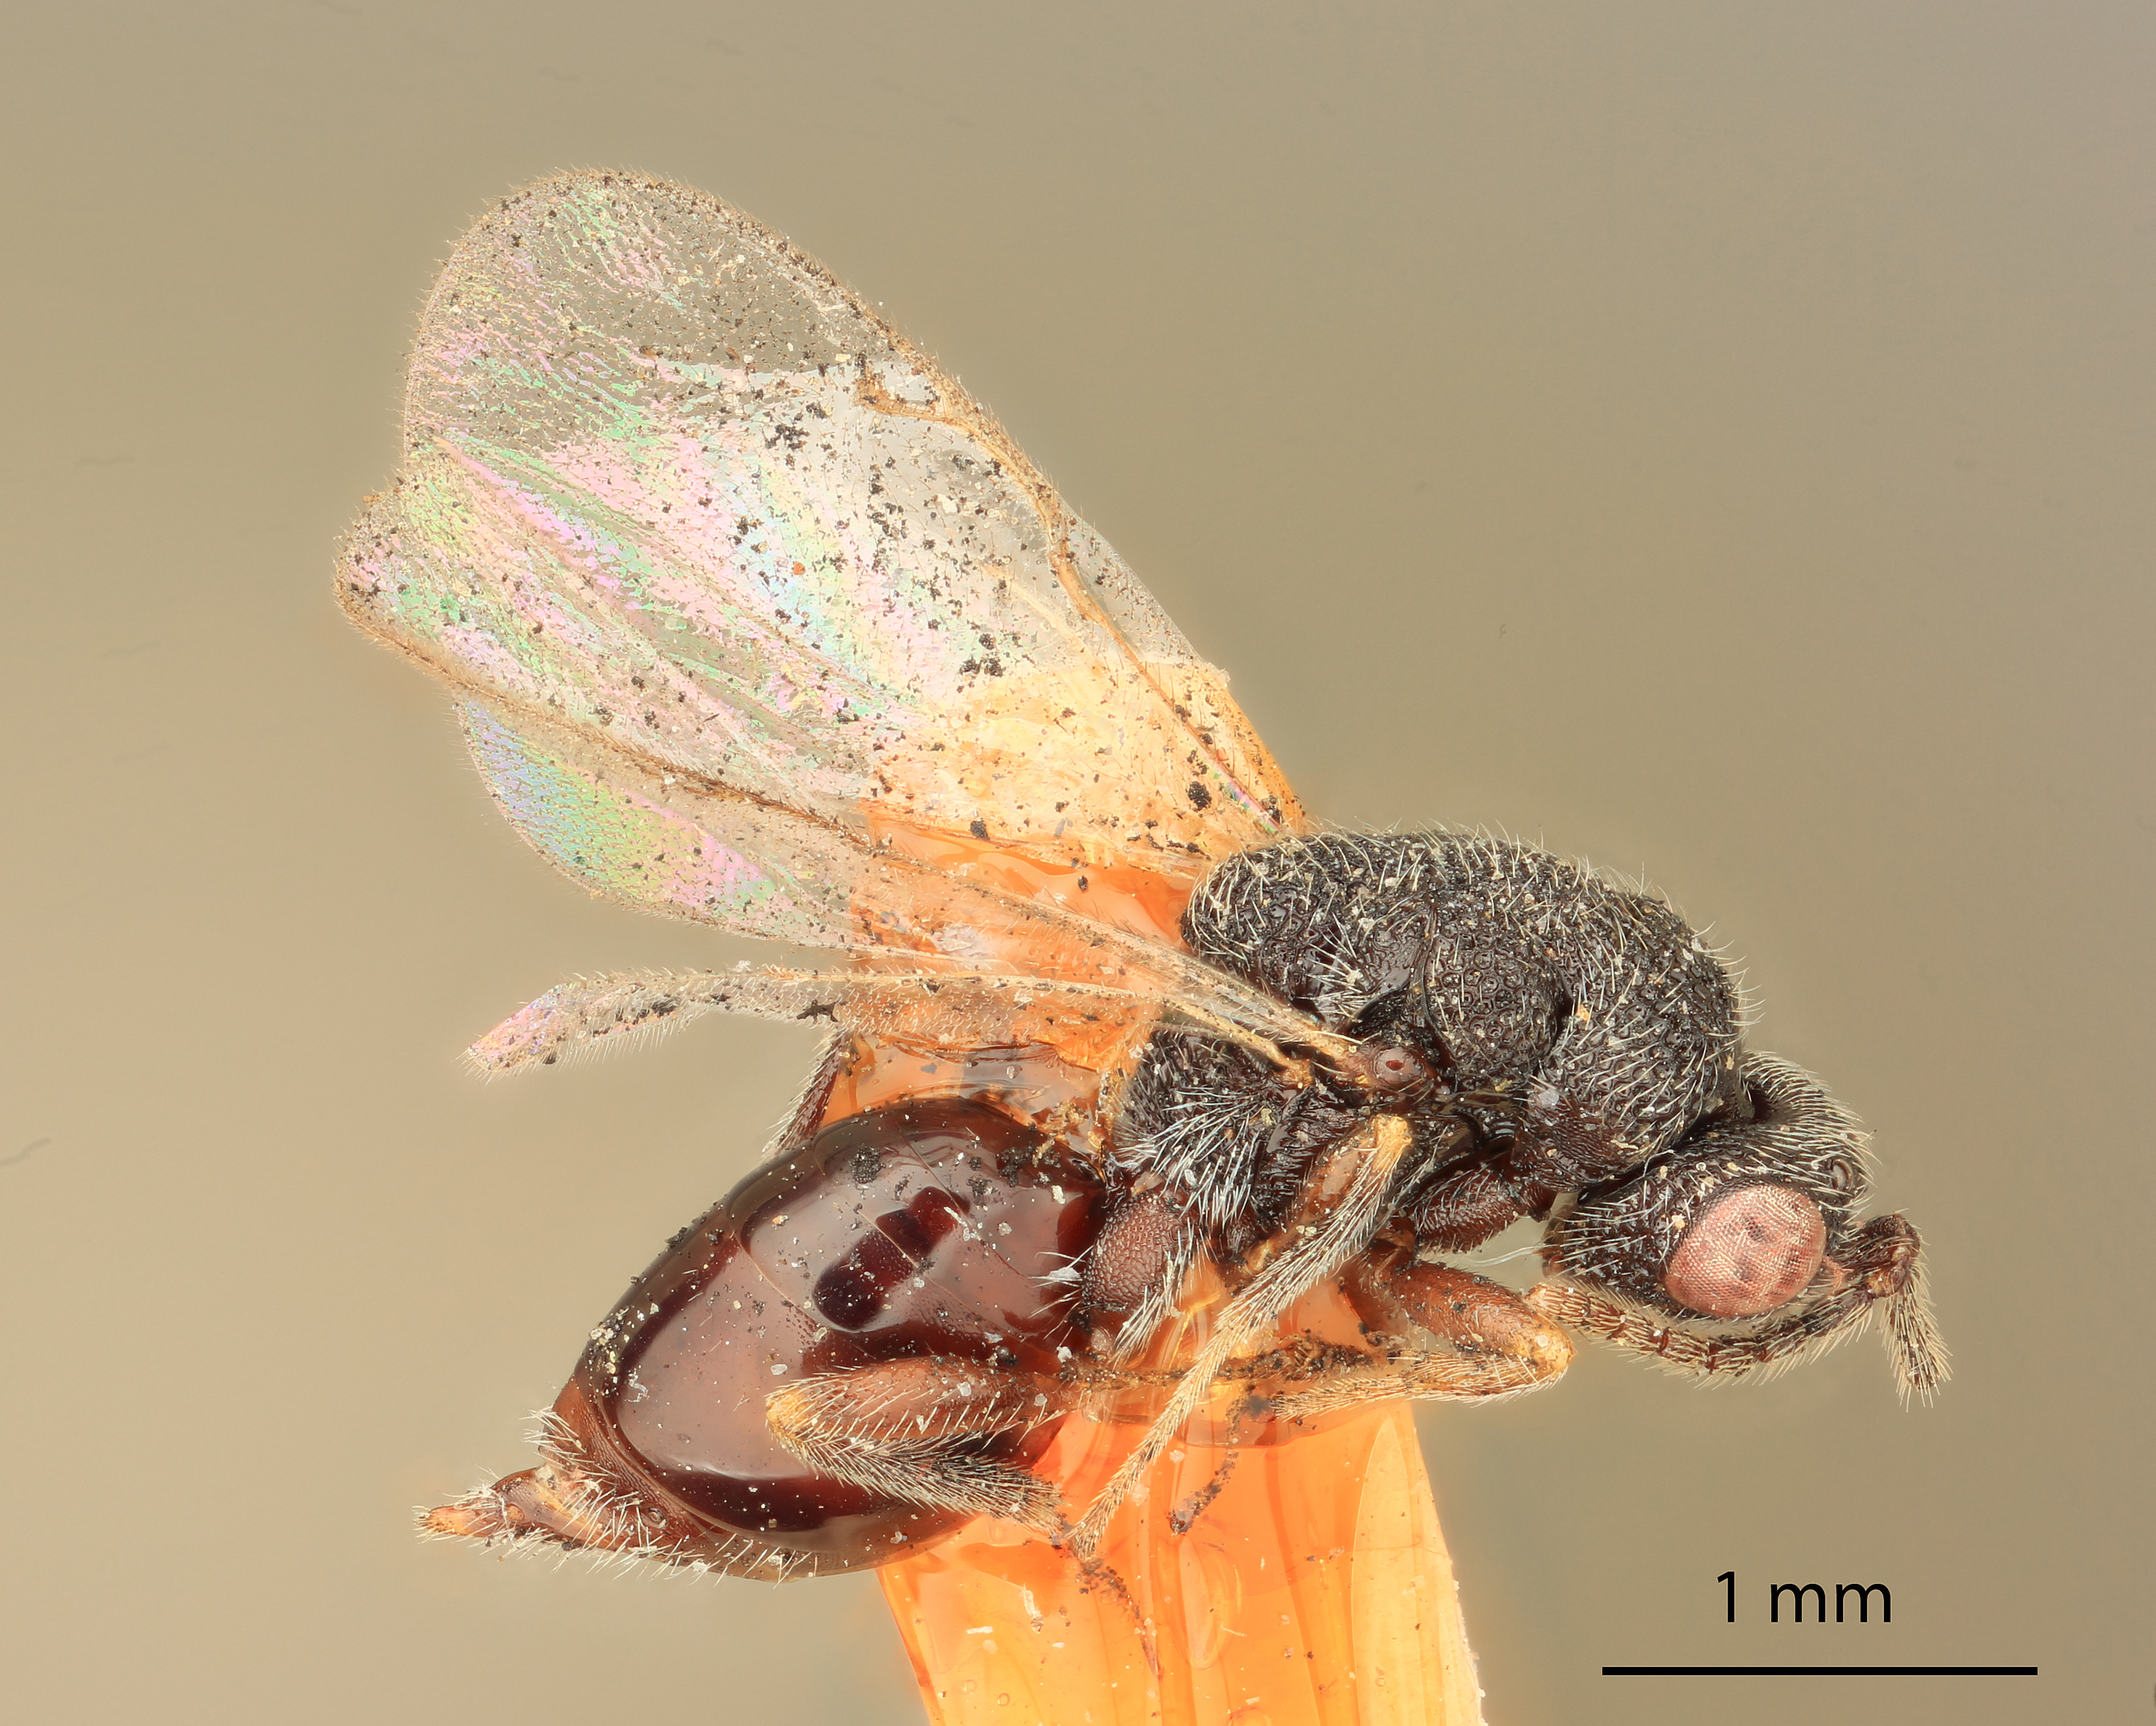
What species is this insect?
Eurytoma longavena
